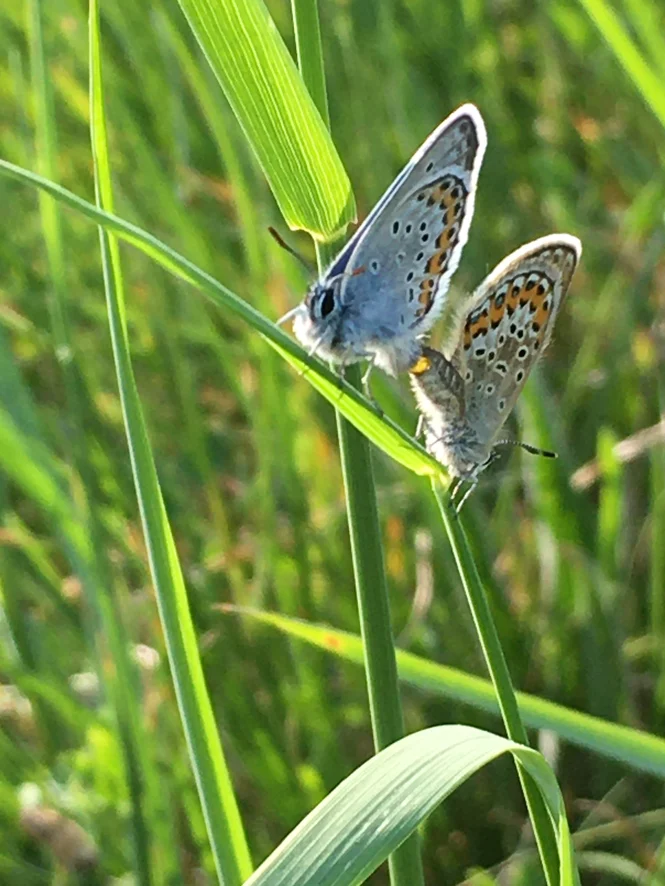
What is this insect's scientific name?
Plebejus argus
